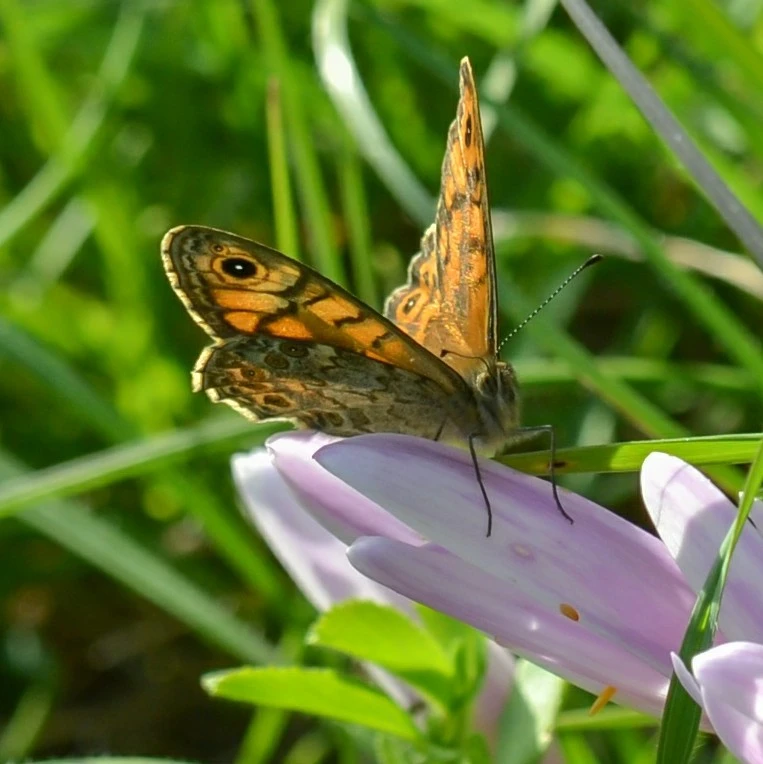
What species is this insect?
Lasiommata megera (also Pararge megera)
